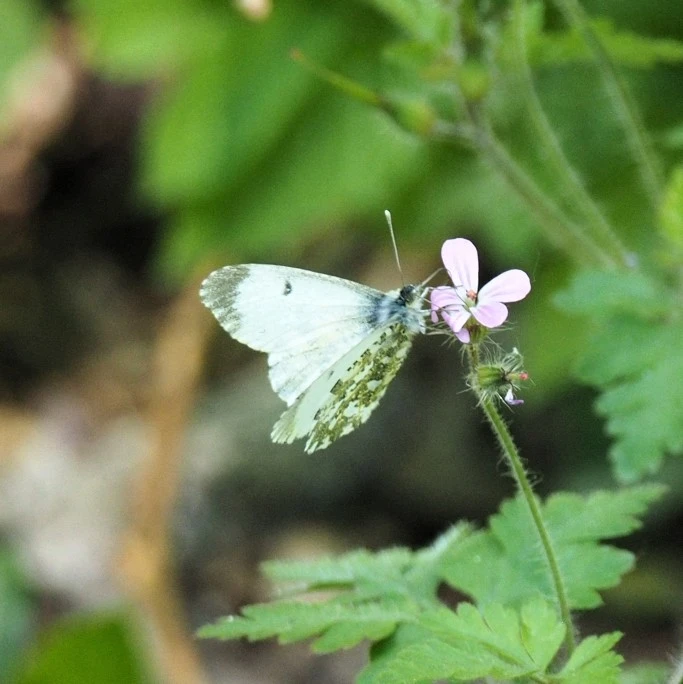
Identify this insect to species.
Anthocharis cardamines
